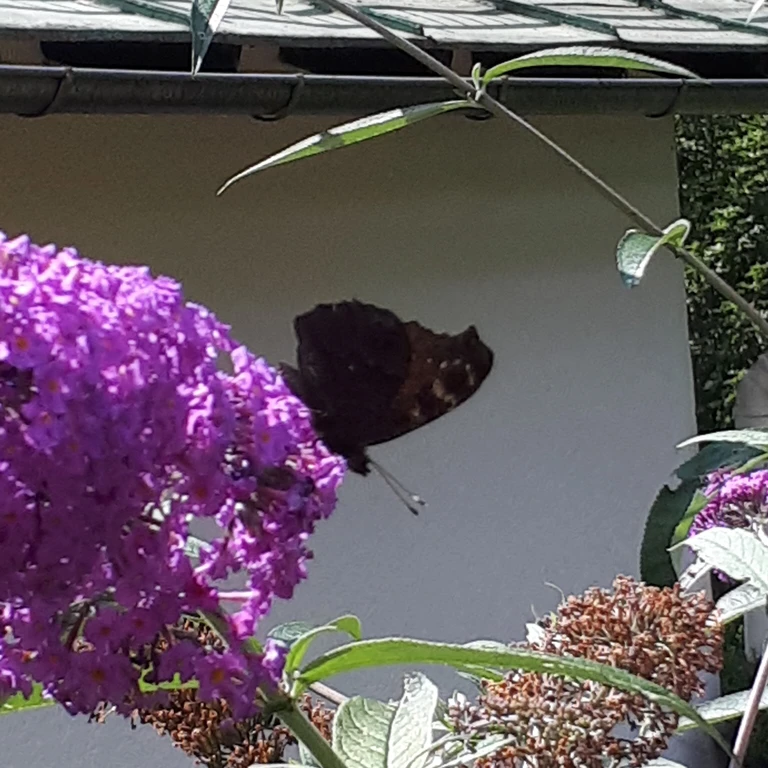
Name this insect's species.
Aglais io
